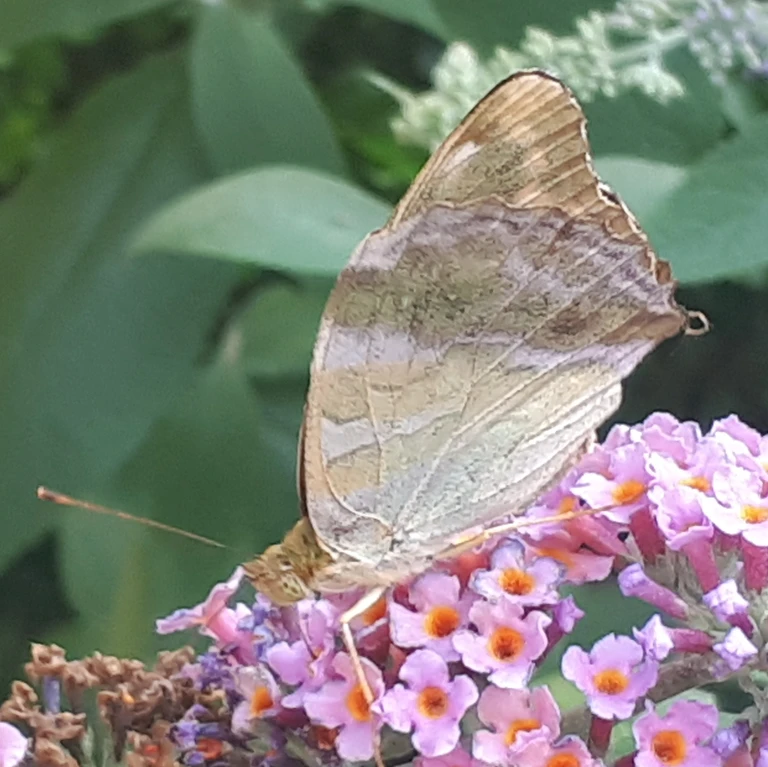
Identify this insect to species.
Argynnis paphia
